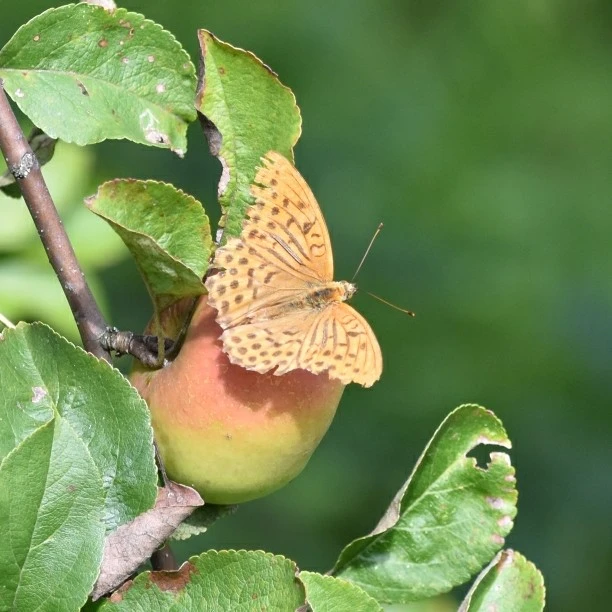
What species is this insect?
Argynnis paphia
